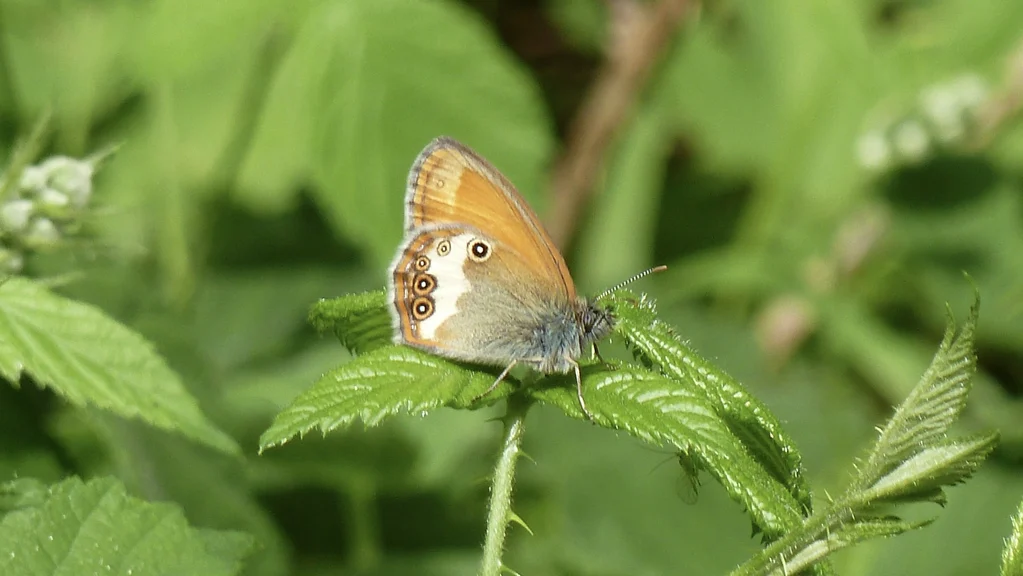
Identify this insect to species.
Coenonympha arcania
